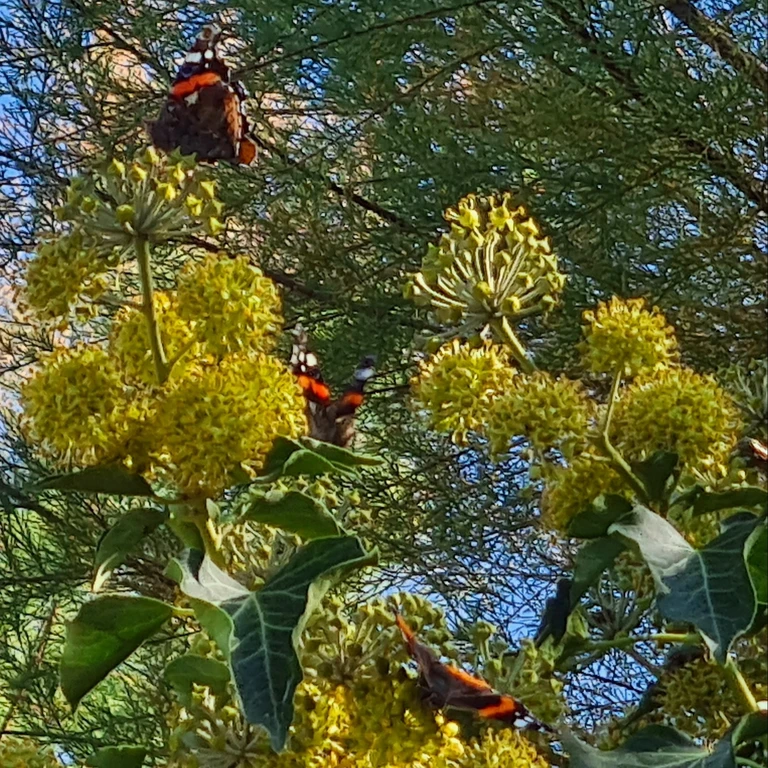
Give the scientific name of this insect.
Vanessa atalanta
